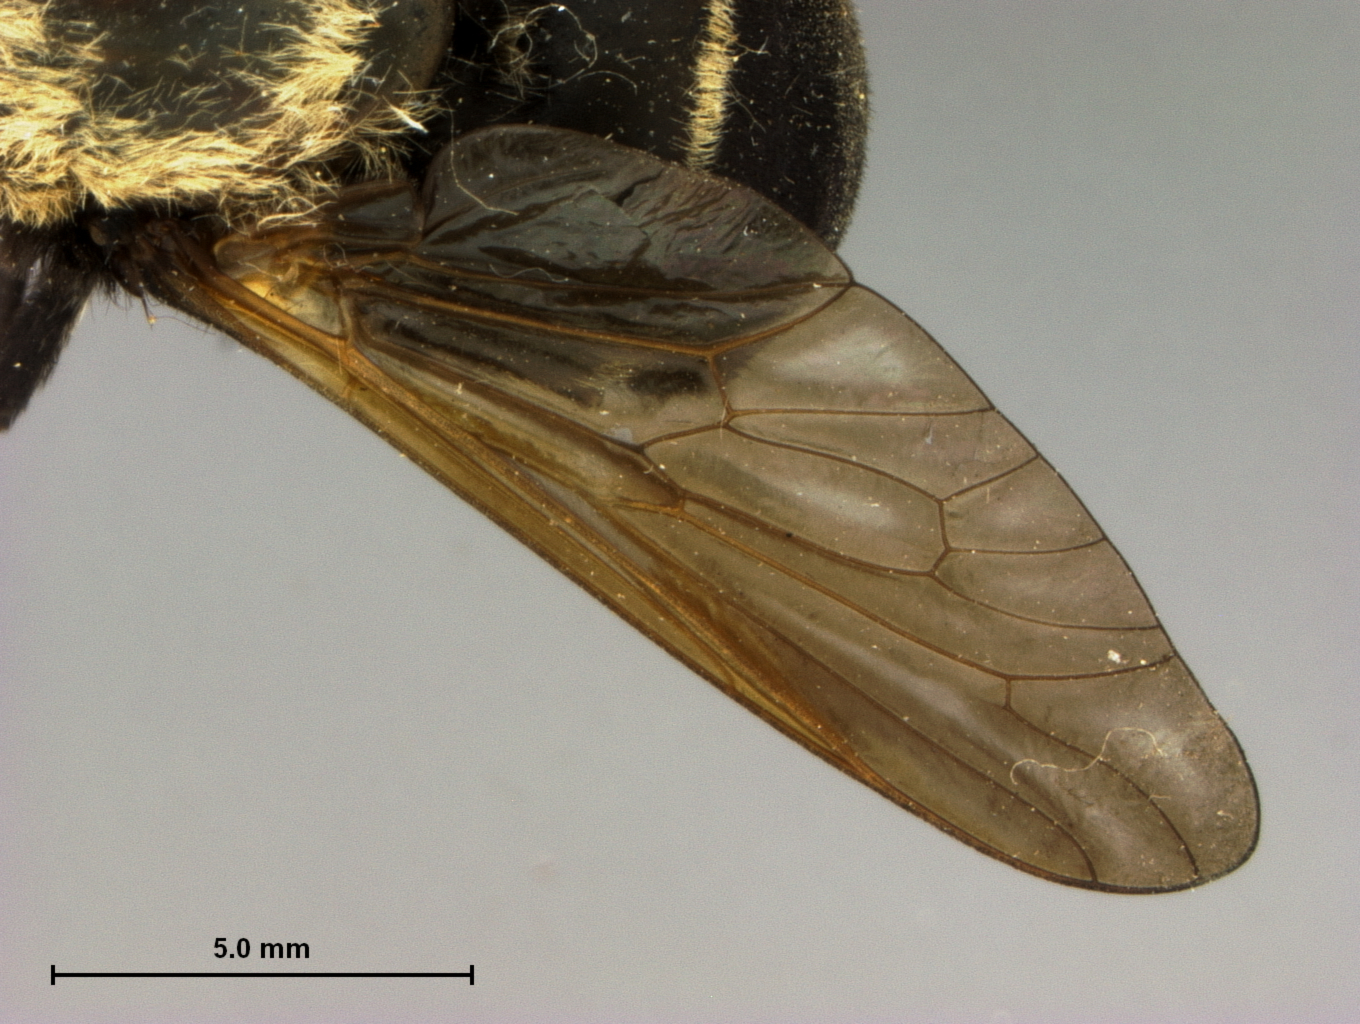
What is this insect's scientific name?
Stonemyia velutina (also Stonemyia albomacula)
